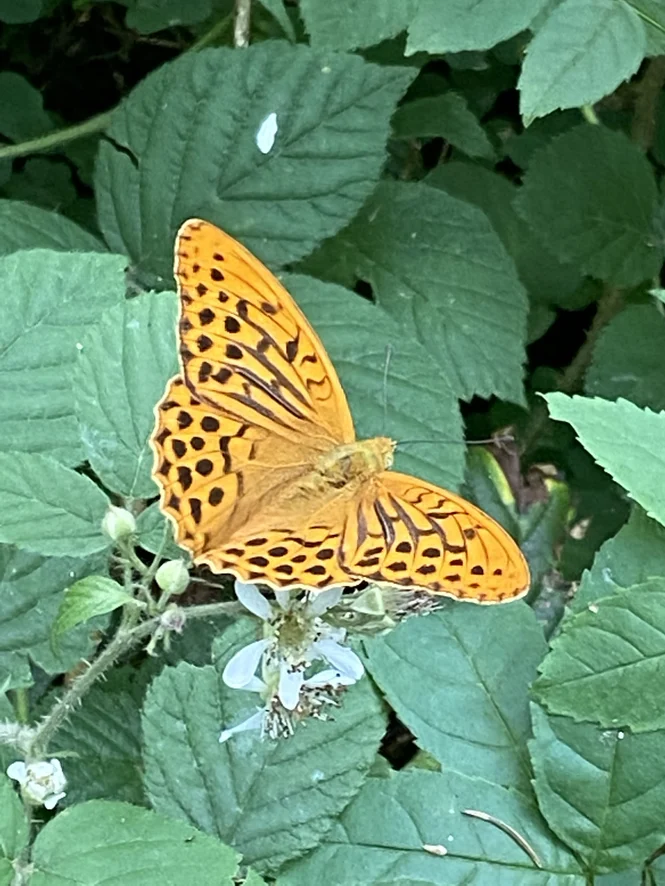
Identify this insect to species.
Argynnis paphia
